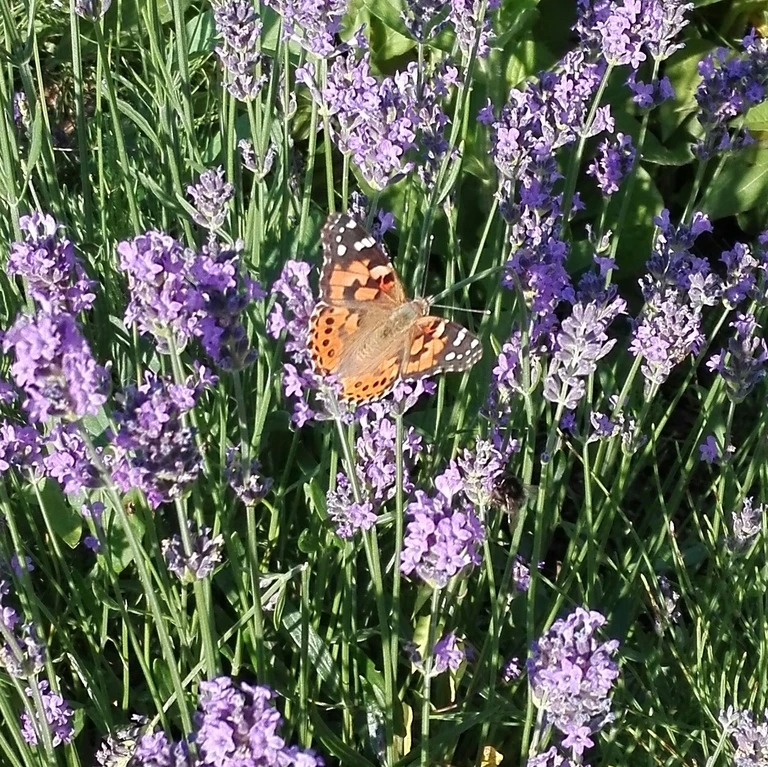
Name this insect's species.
Vanessa cardui
